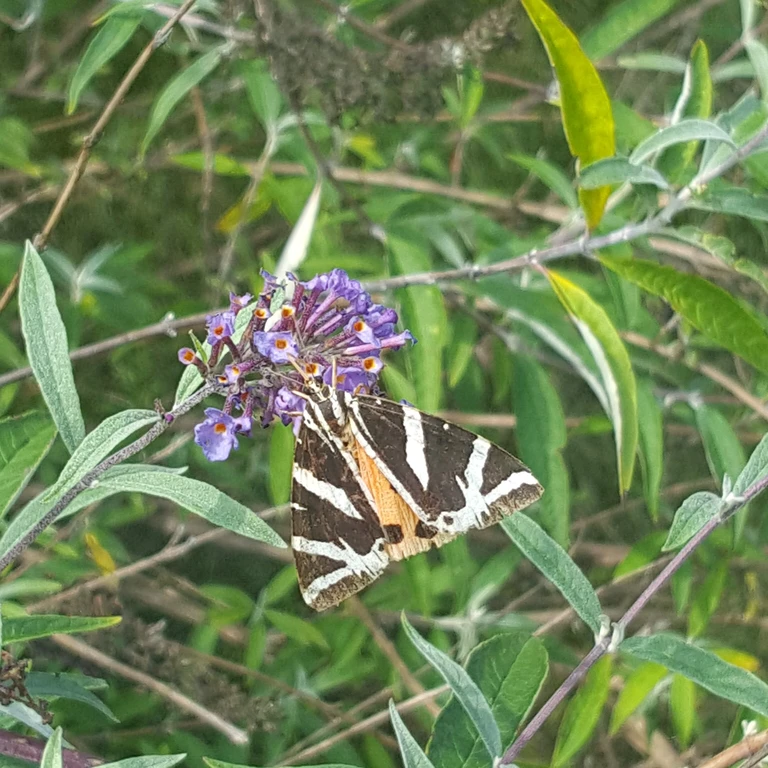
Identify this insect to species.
Euplagia quadripunctaria
